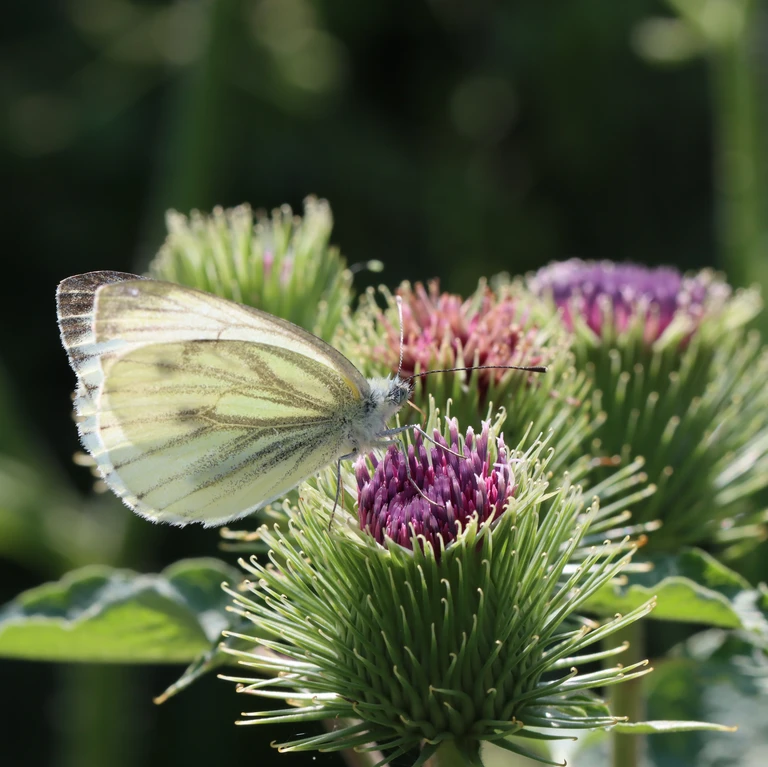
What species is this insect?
Pieris napi
